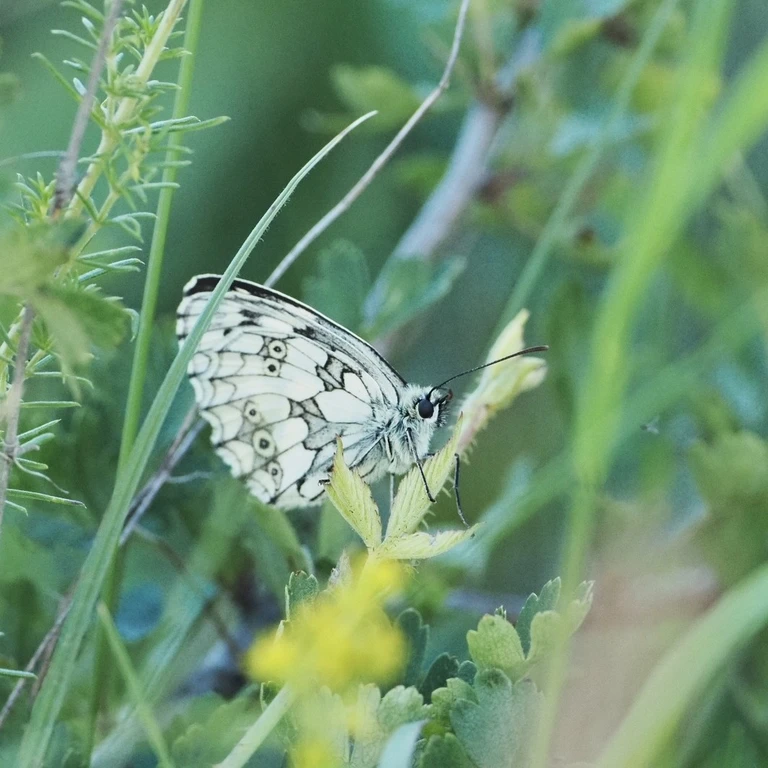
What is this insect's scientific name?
Melanargia galathea
